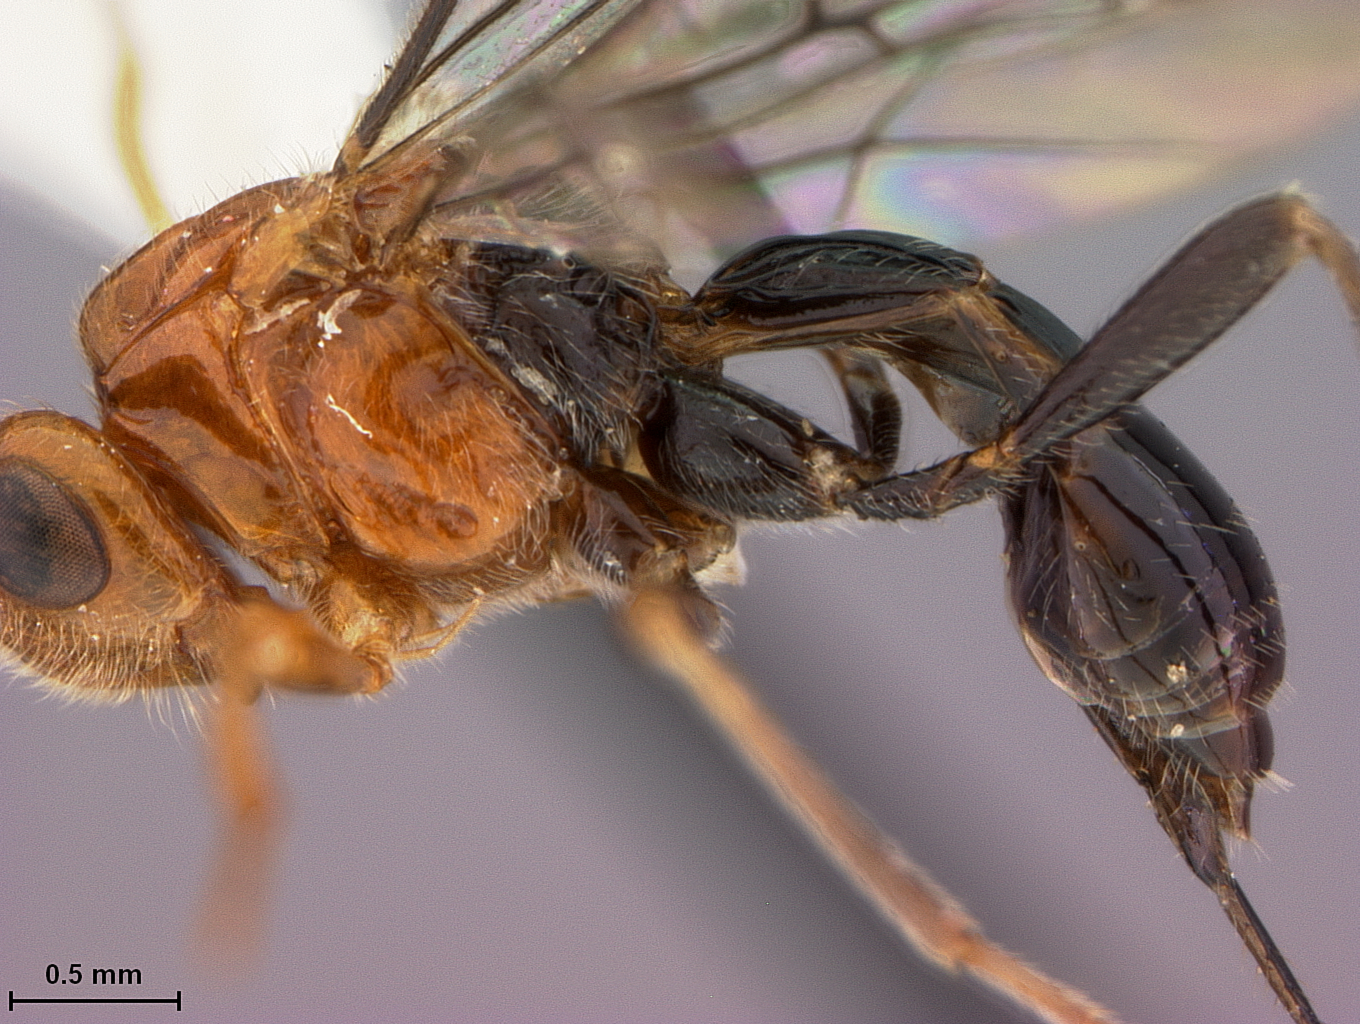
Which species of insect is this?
Opius angaleti
